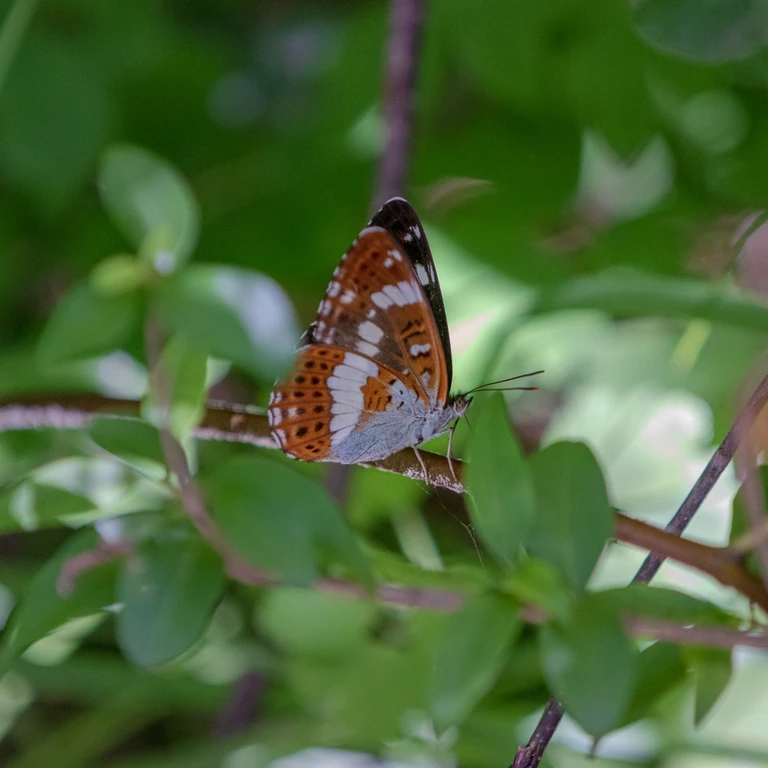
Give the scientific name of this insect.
Limenitis camilla (also Ladoga camilla)
